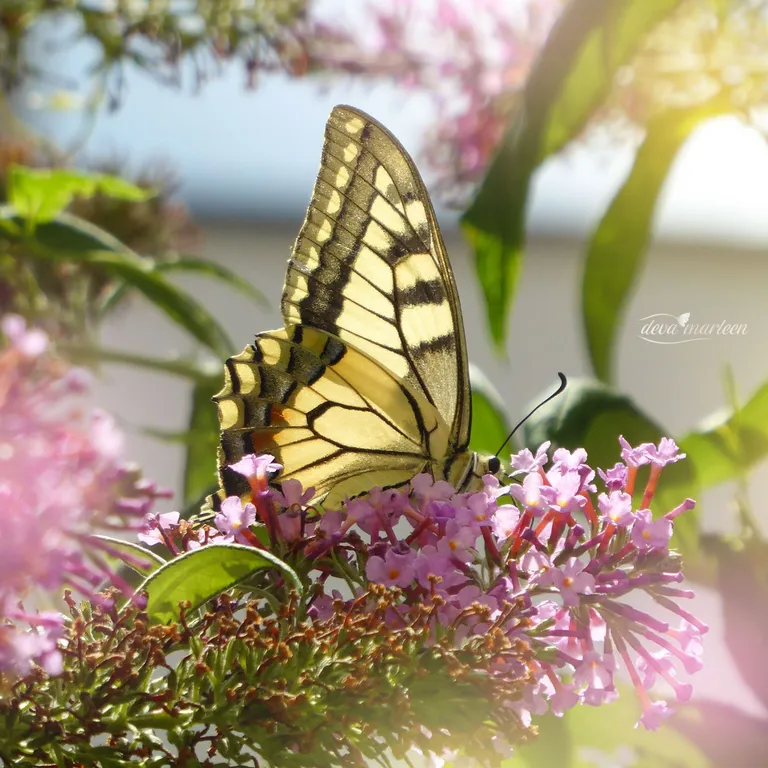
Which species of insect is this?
Papilio machaon
